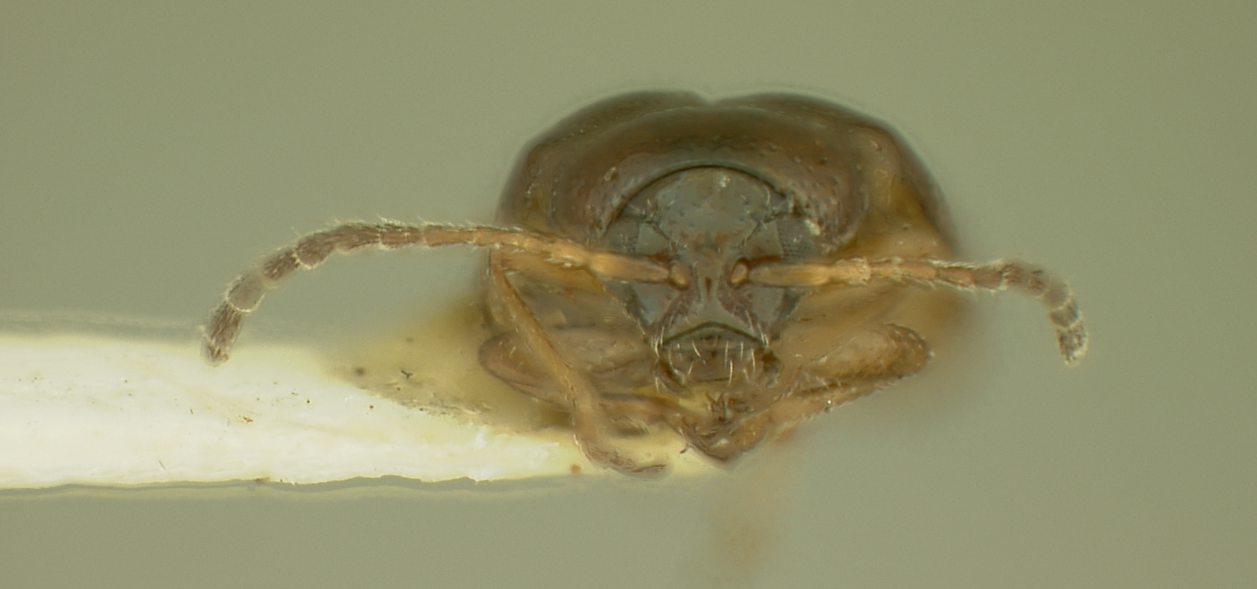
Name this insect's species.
Phyllotreta transversovalis
